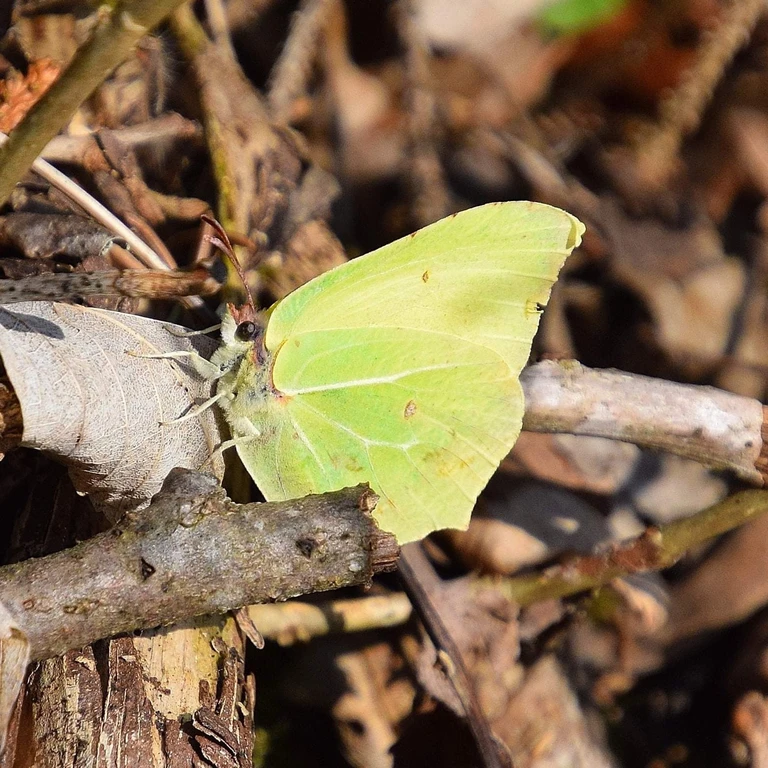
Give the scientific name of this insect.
Gonepteryx rhamni
